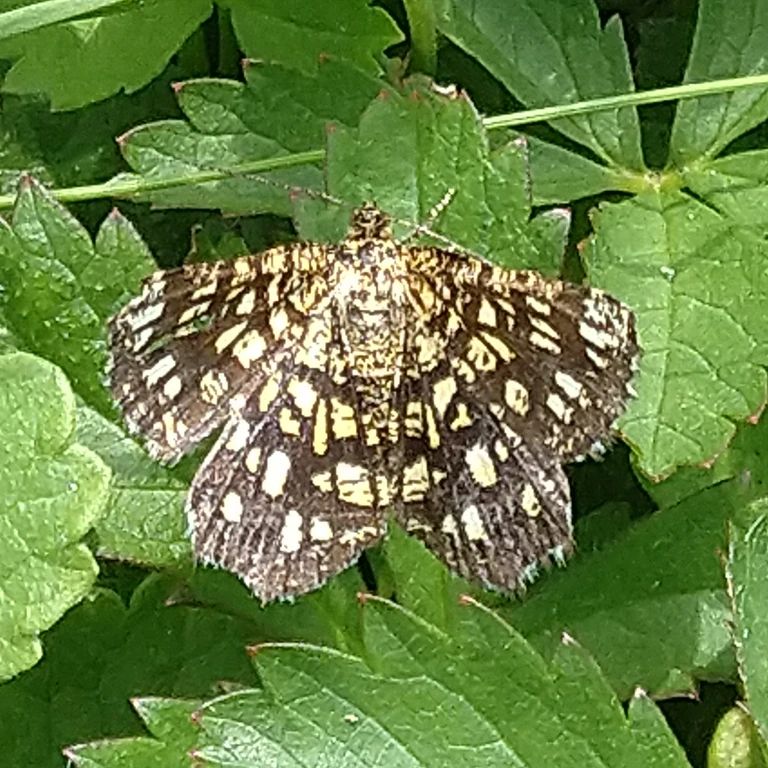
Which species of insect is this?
Chiasmia clathrata
